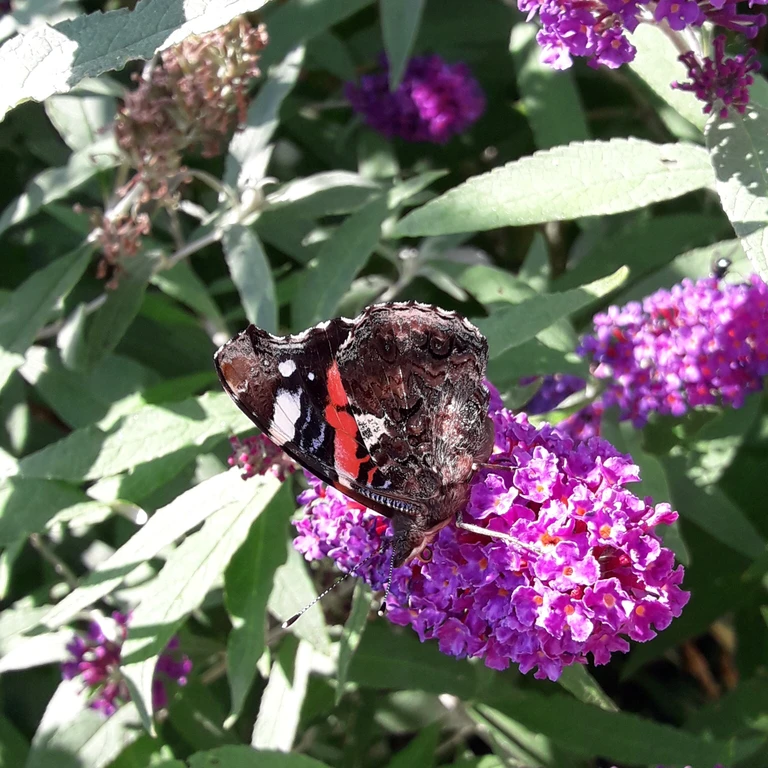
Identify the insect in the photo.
Vanessa atalanta
